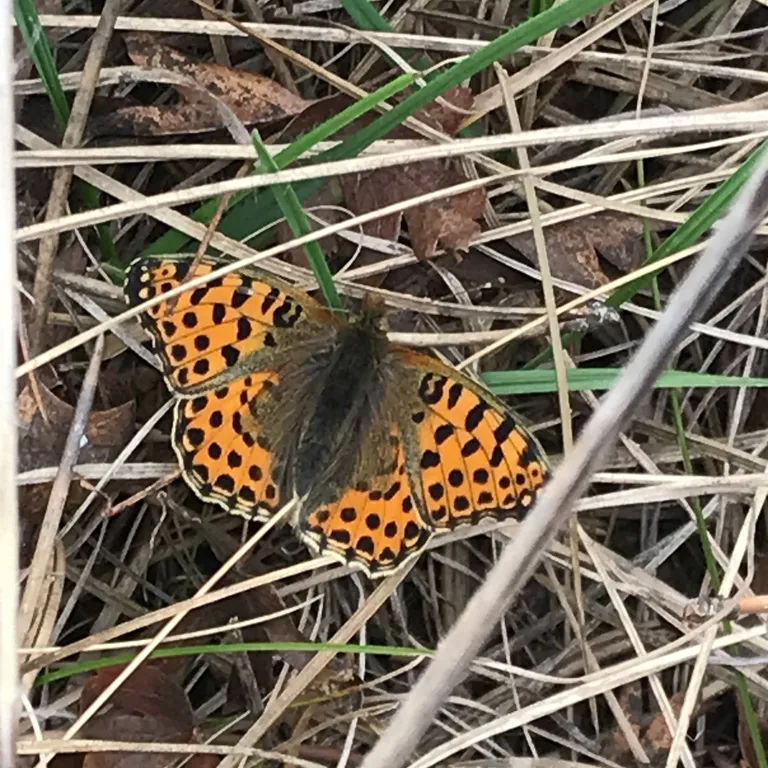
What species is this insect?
Issoria lathonia
